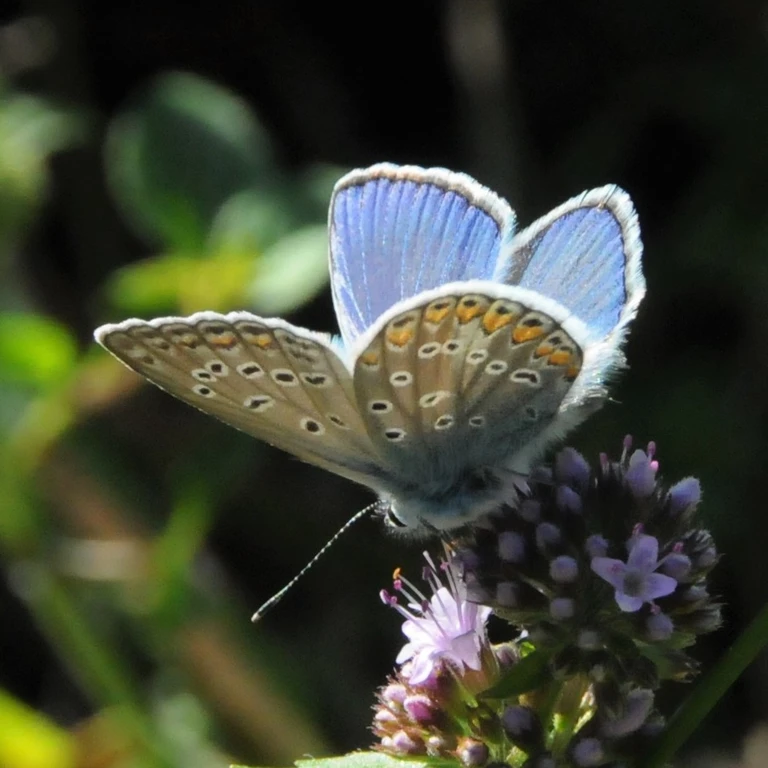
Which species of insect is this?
Polyommatus icarus
